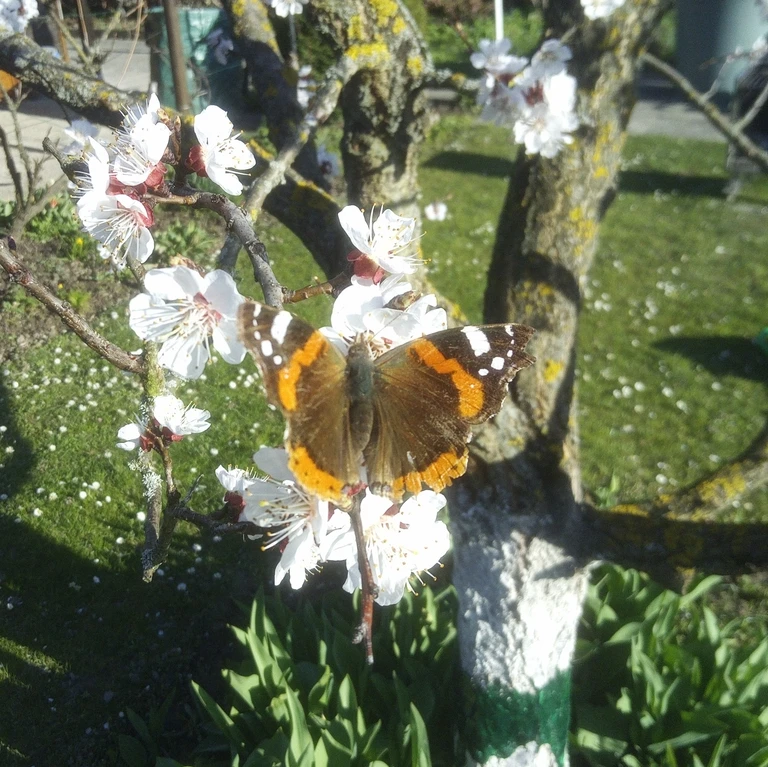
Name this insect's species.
Vanessa atalanta
